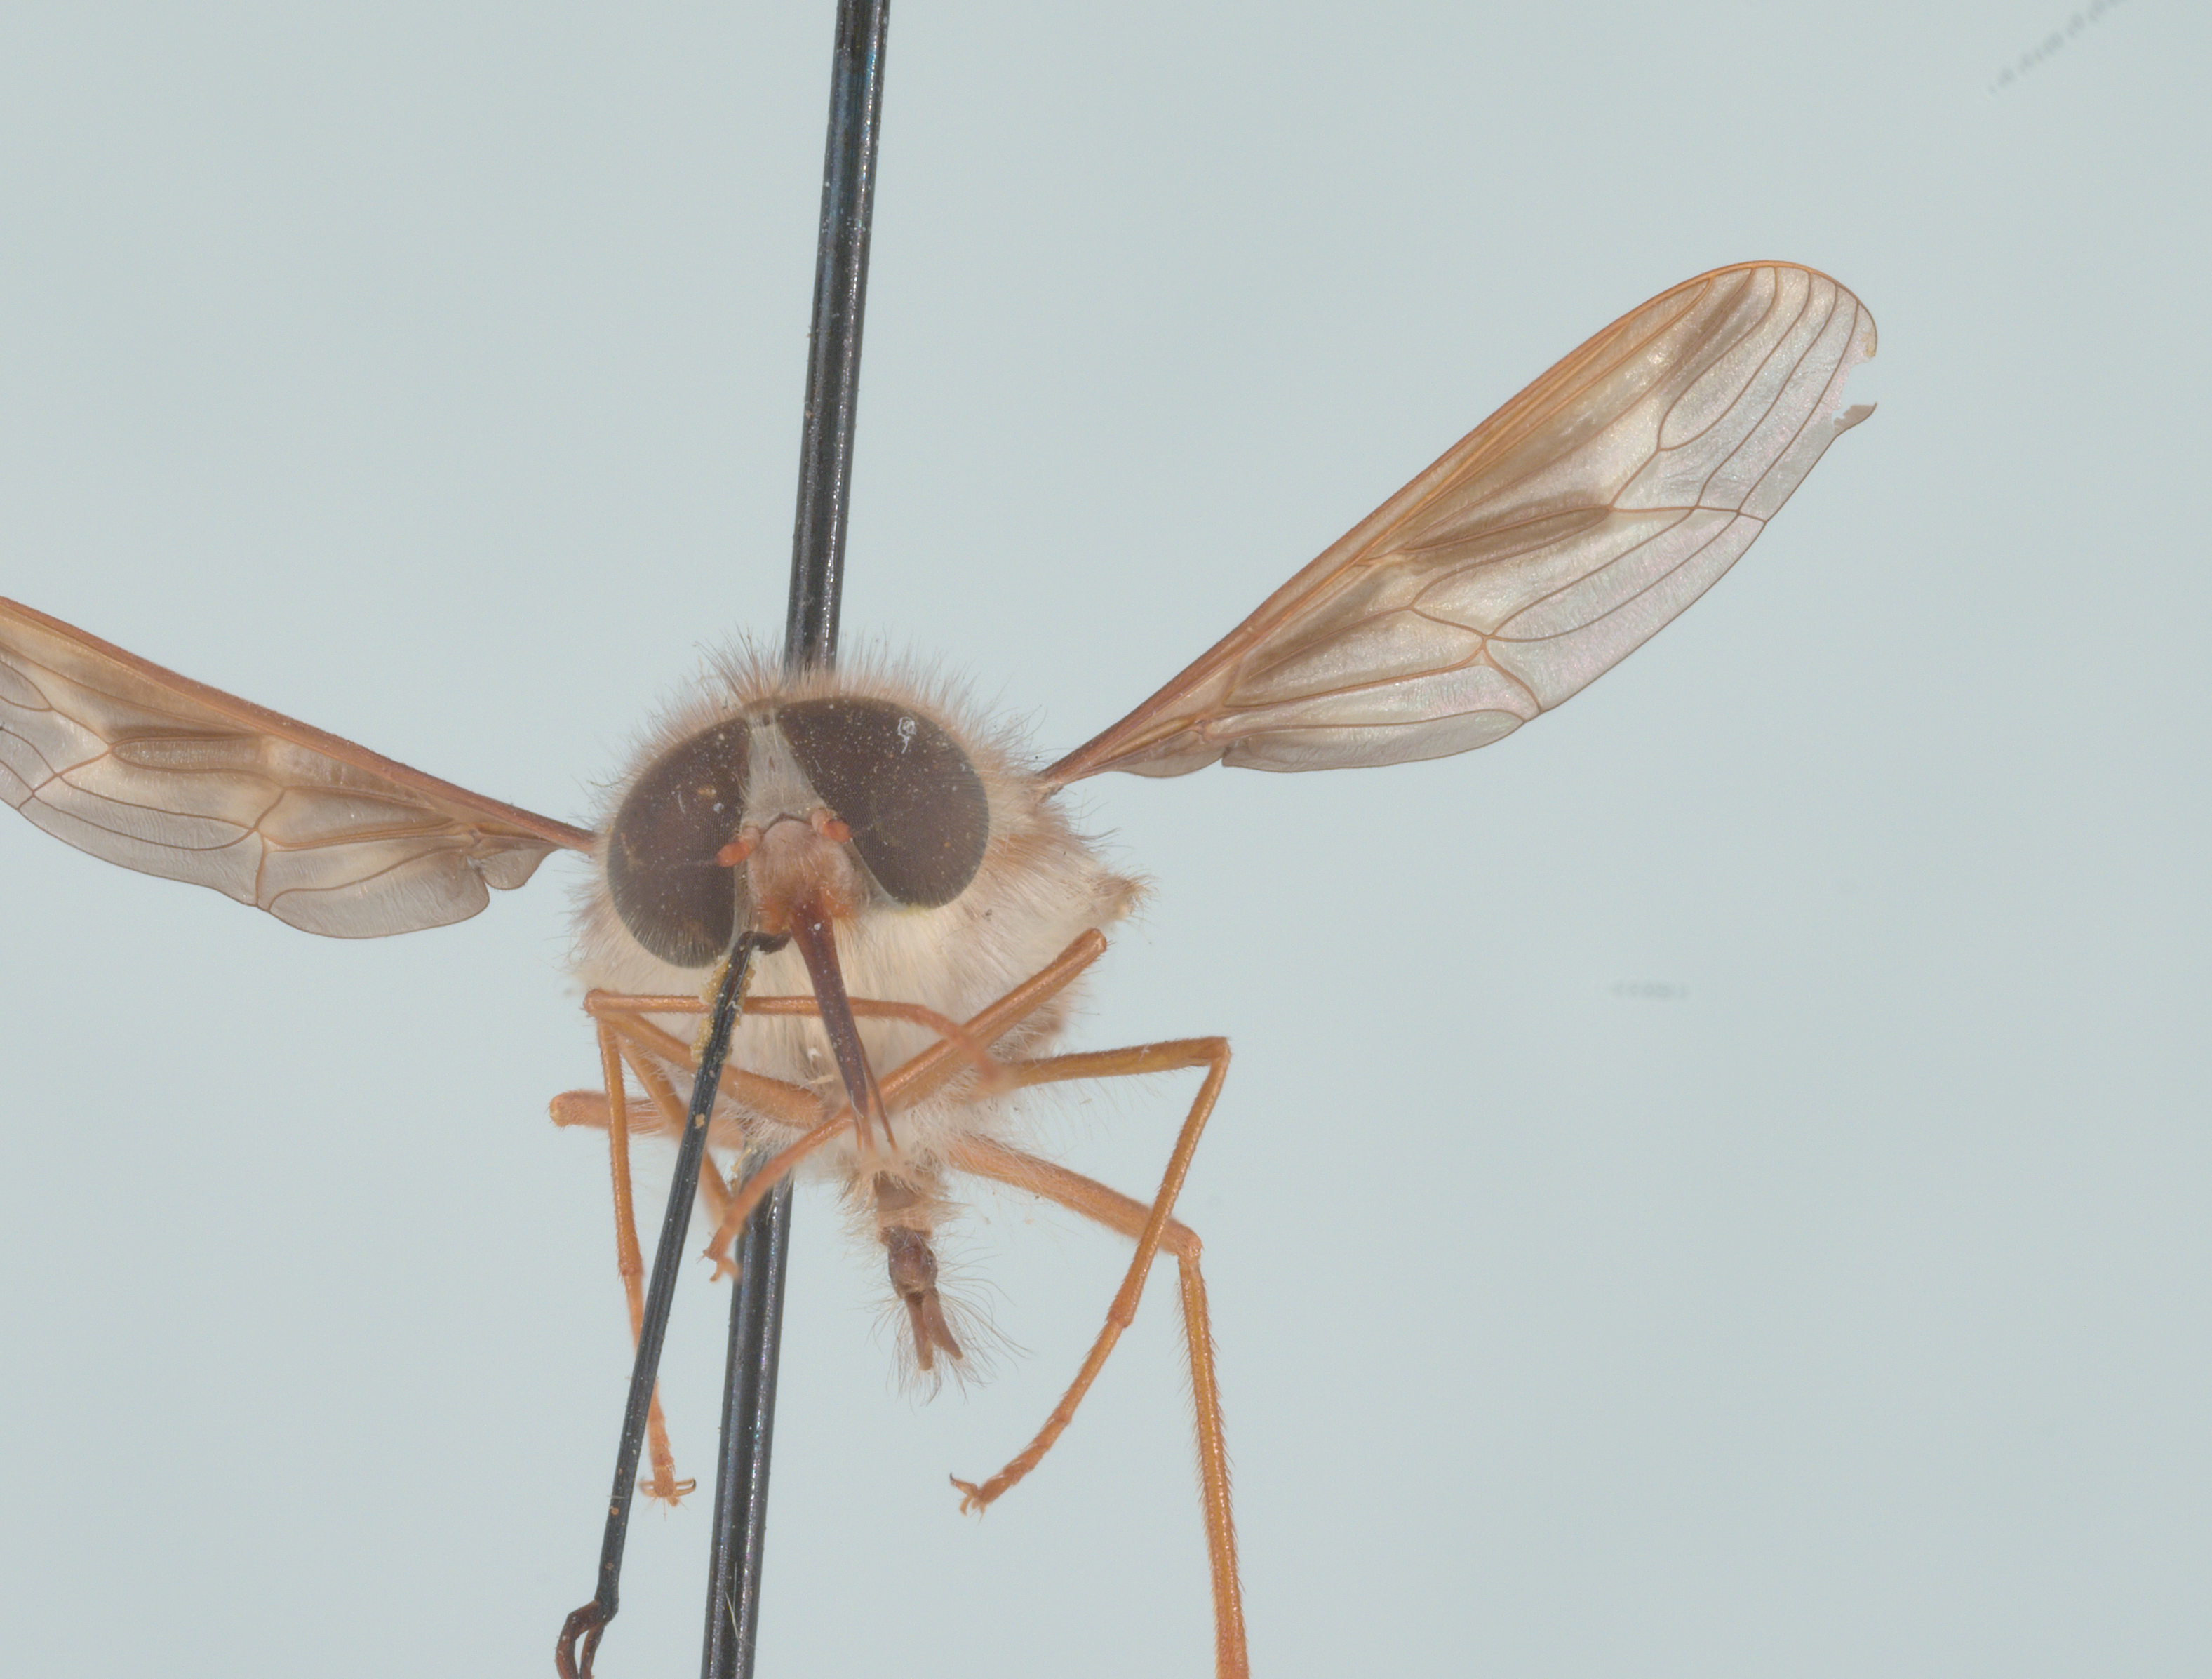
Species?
Hirmoneura nubipennis (also Trichophthalma nubipennis)
